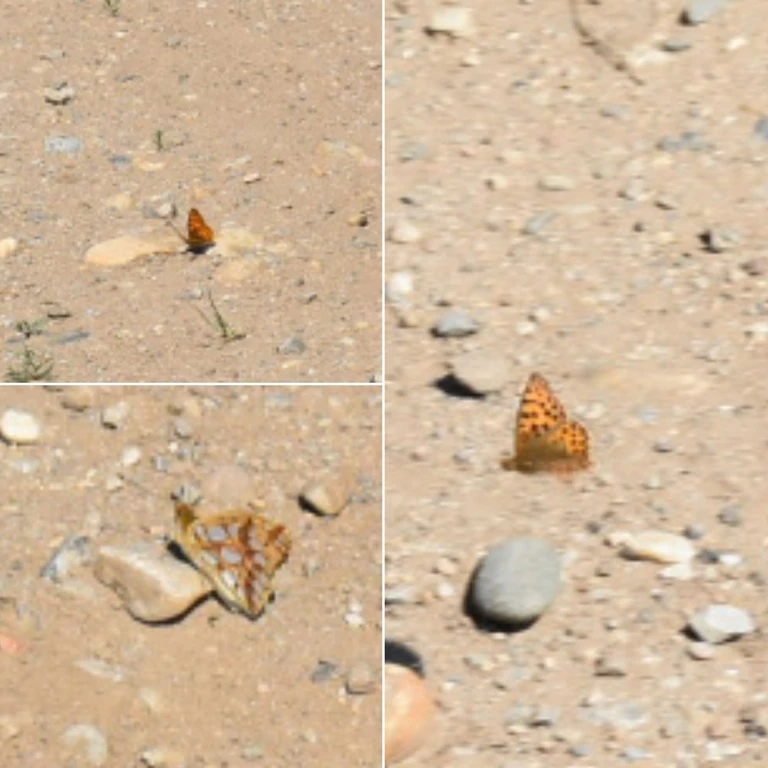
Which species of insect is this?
Issoria lathonia
